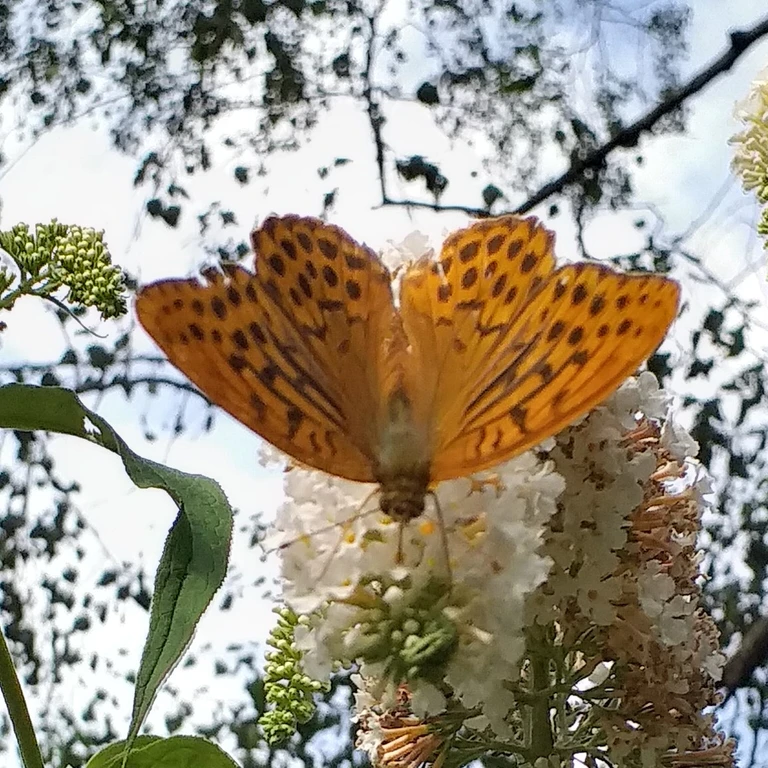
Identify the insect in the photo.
Argynnis paphia
